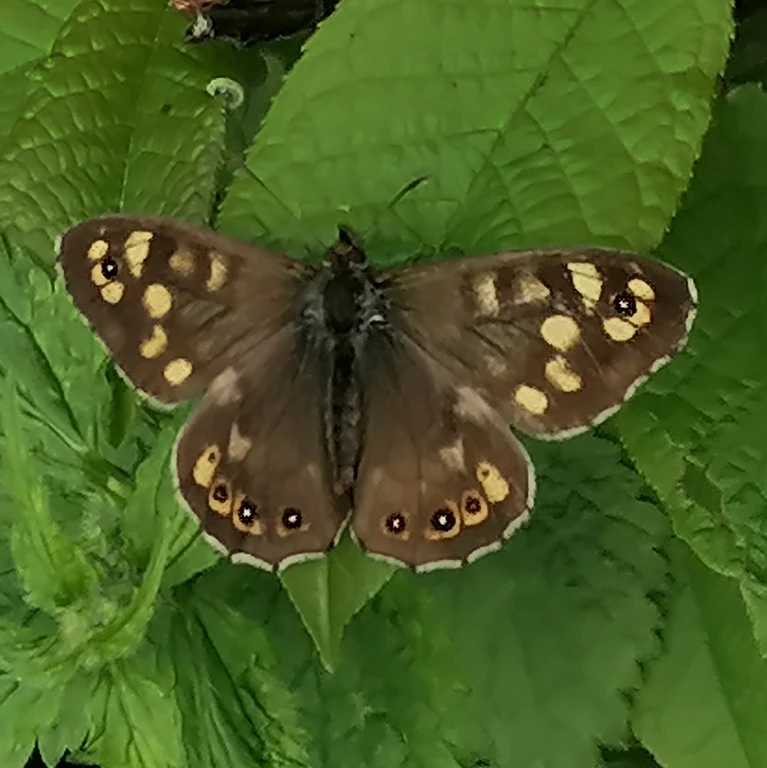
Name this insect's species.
Pararge aegeria
